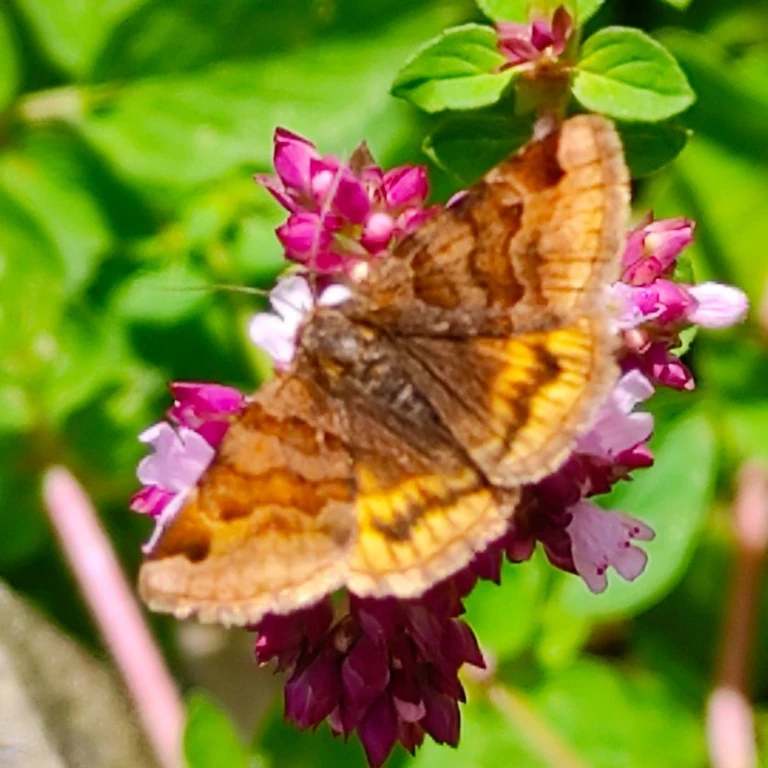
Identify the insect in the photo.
Euclidia glyphica
